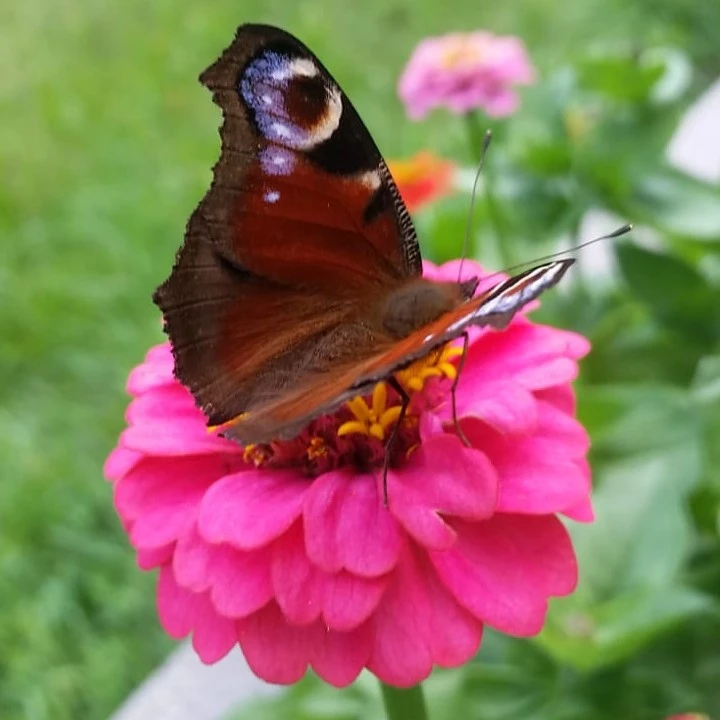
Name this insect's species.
Aglais io
